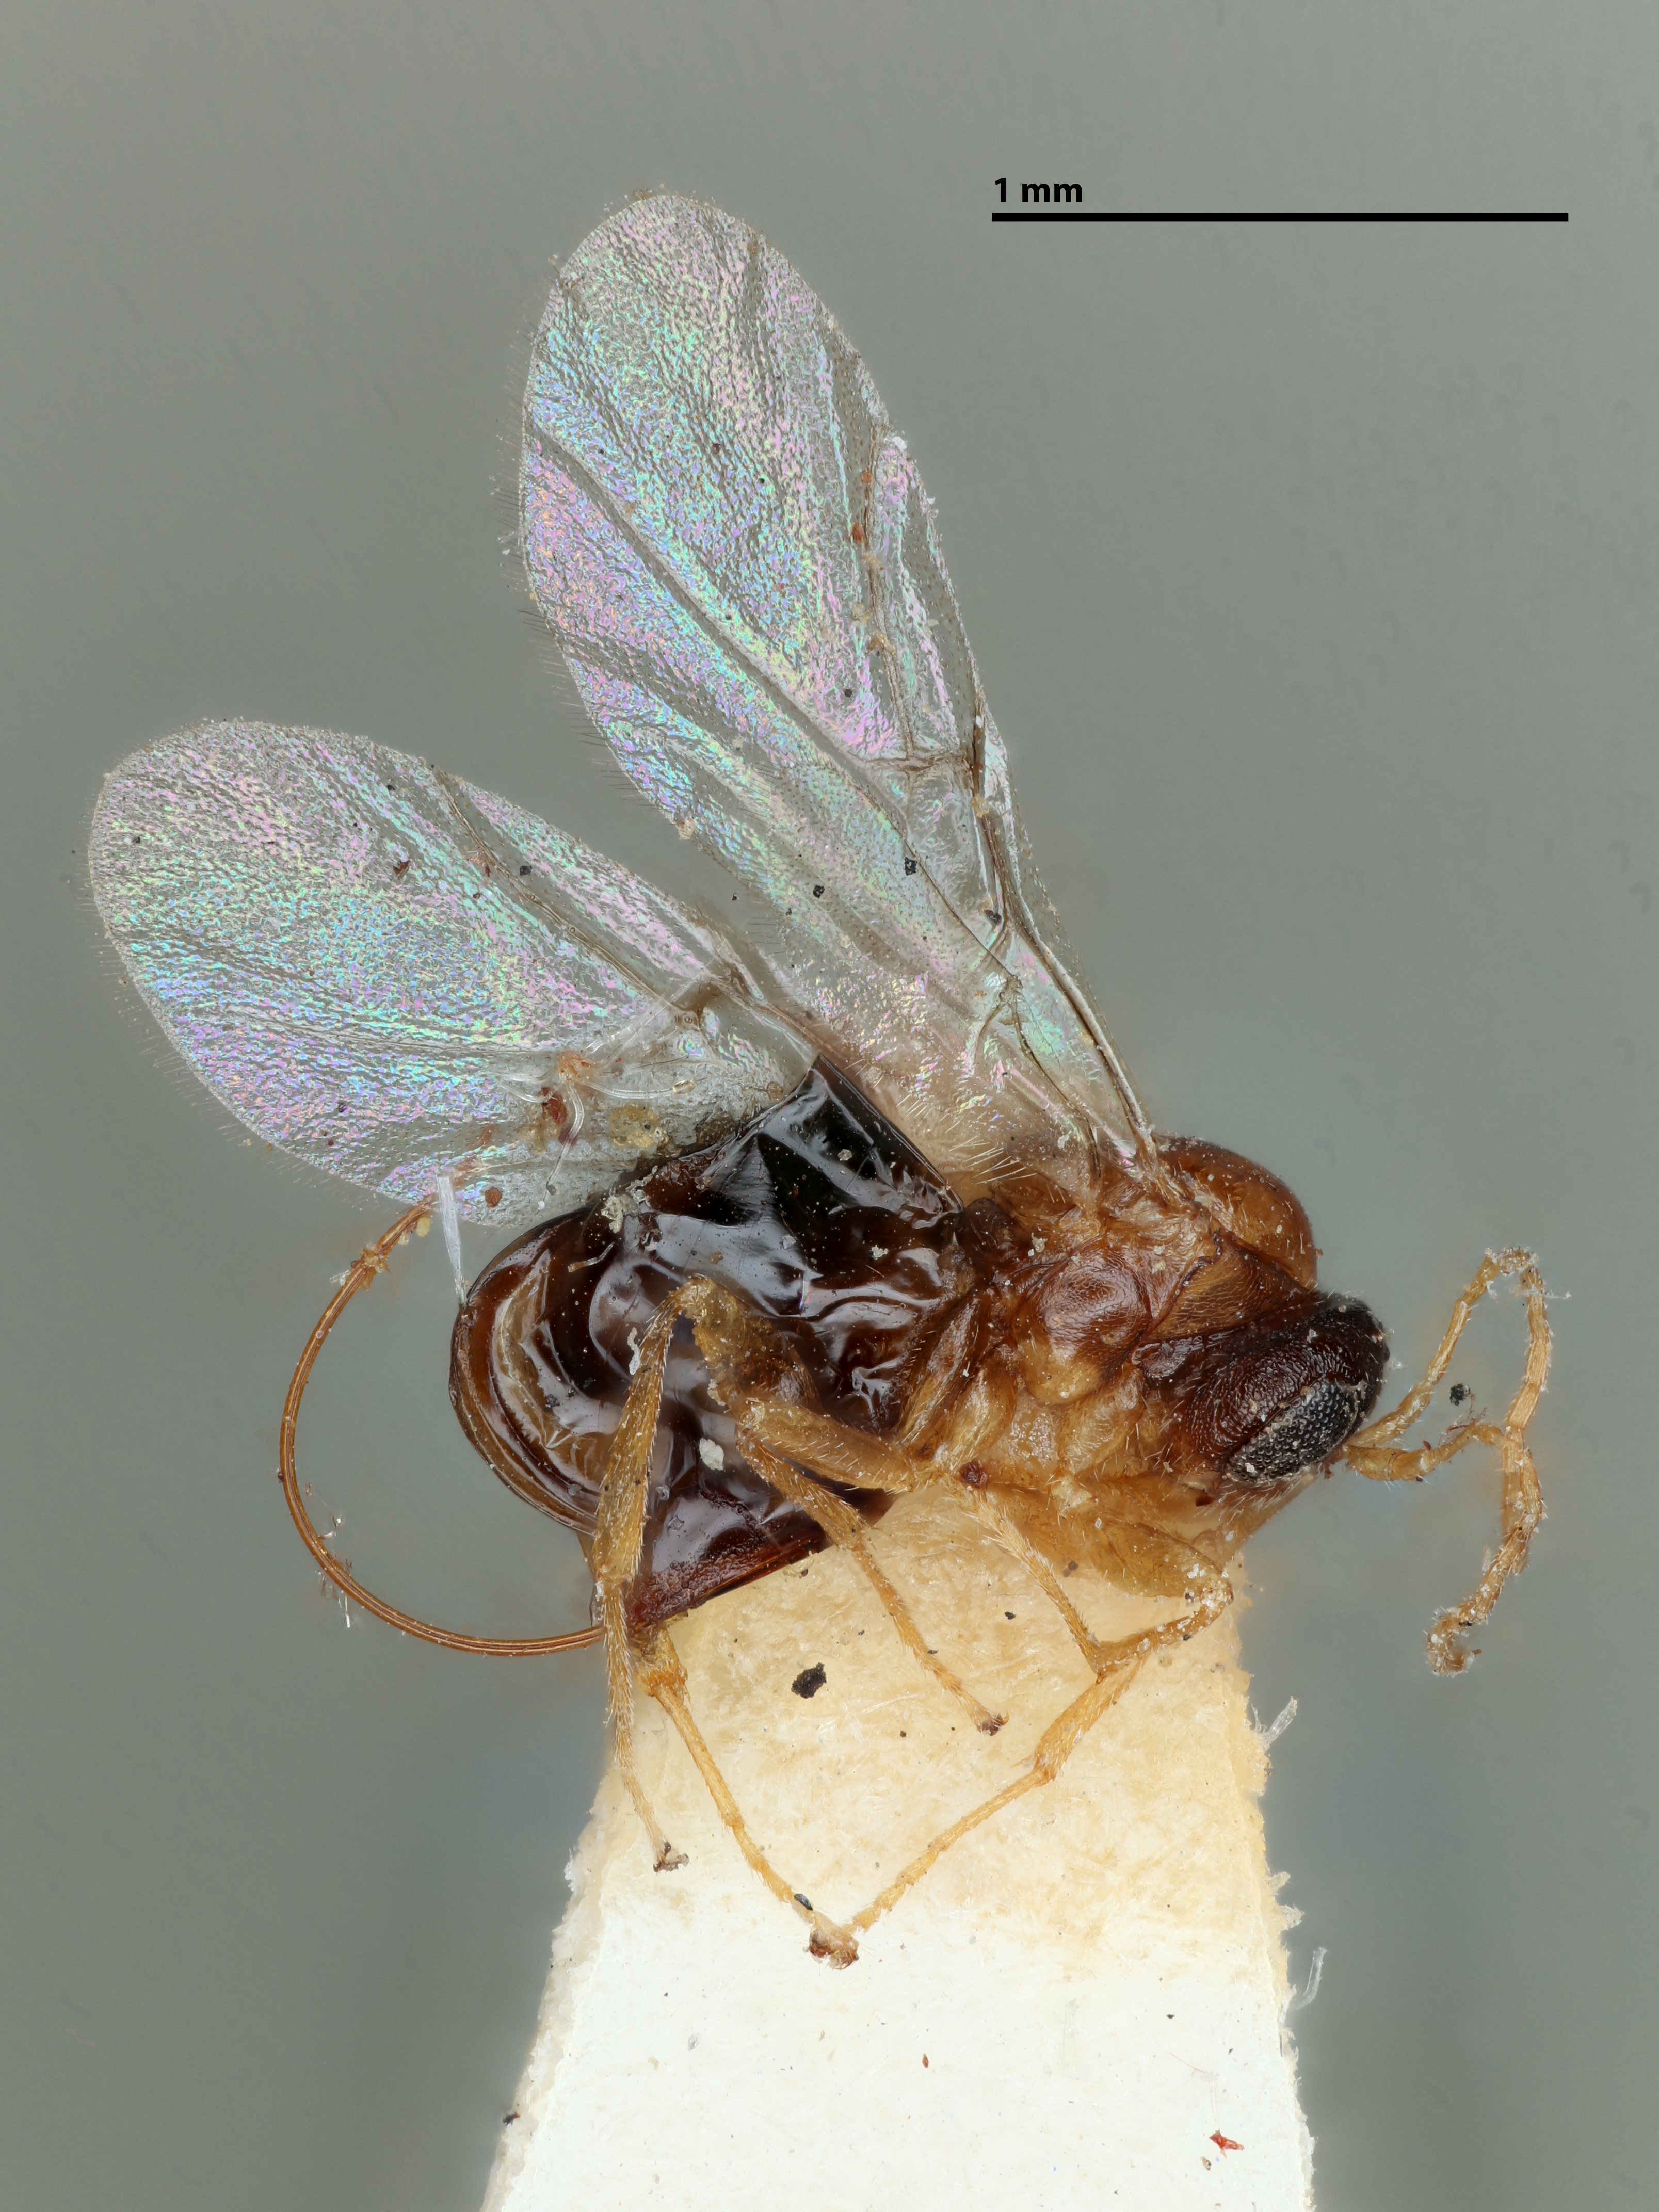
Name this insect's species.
Neuroterus sadlerensis
